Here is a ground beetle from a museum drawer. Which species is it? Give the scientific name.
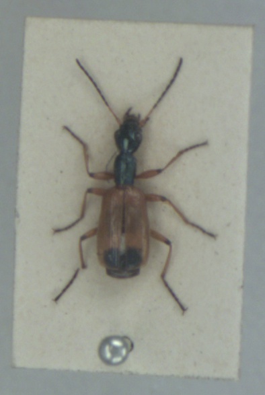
Odacantha melanura
